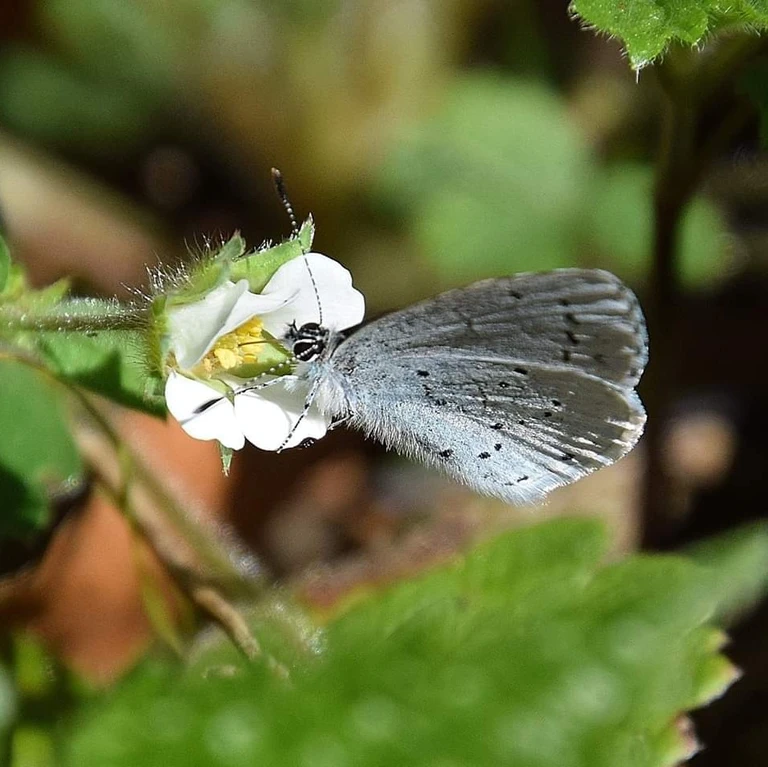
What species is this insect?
Celastrina argiolus
